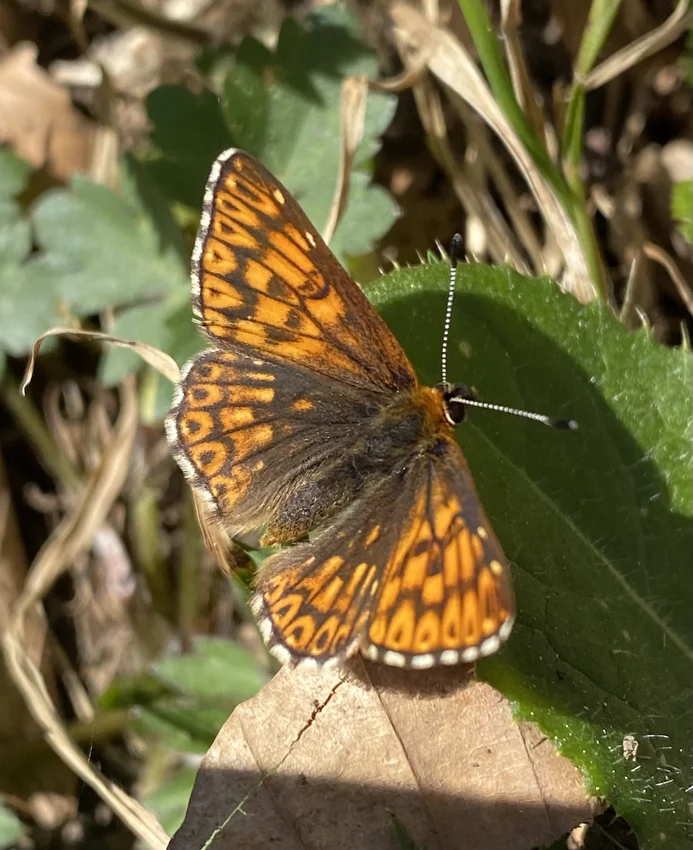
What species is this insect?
Hamearis lucina
